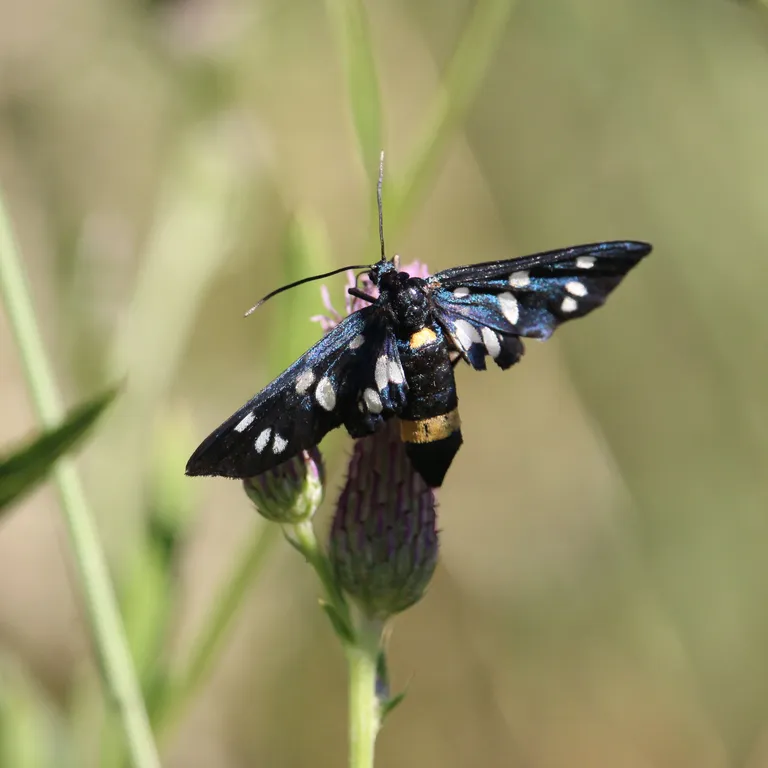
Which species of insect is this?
Amata phegea
